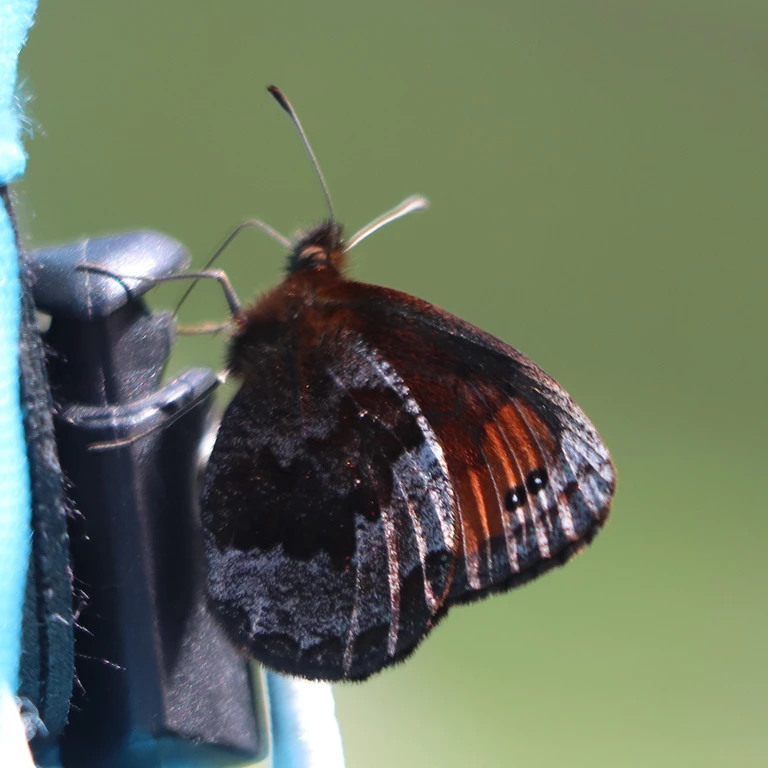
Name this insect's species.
Erebia pronoe
